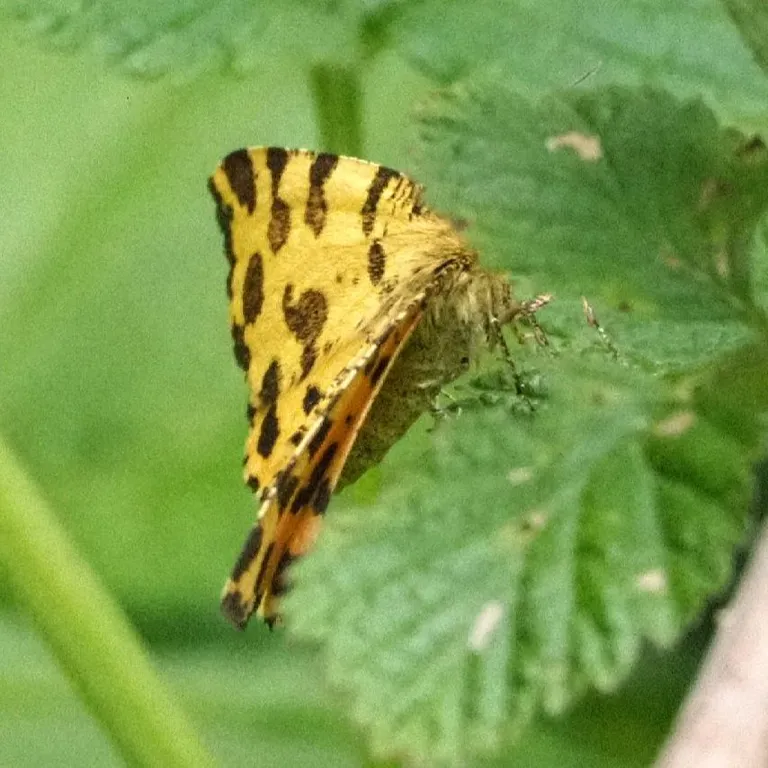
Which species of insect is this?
Pseudopanthera macularia
